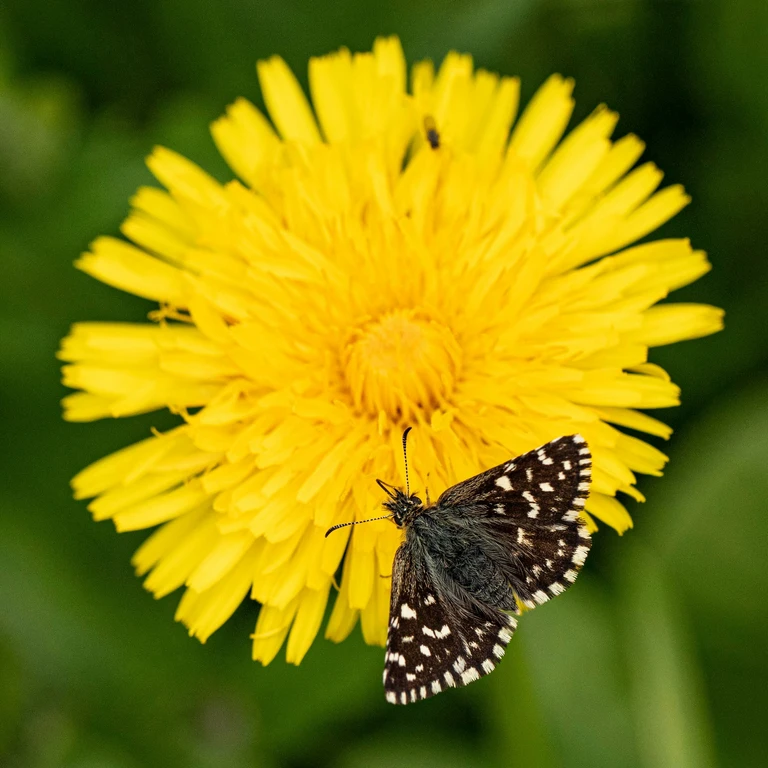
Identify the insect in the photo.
Pyrgus malvae
